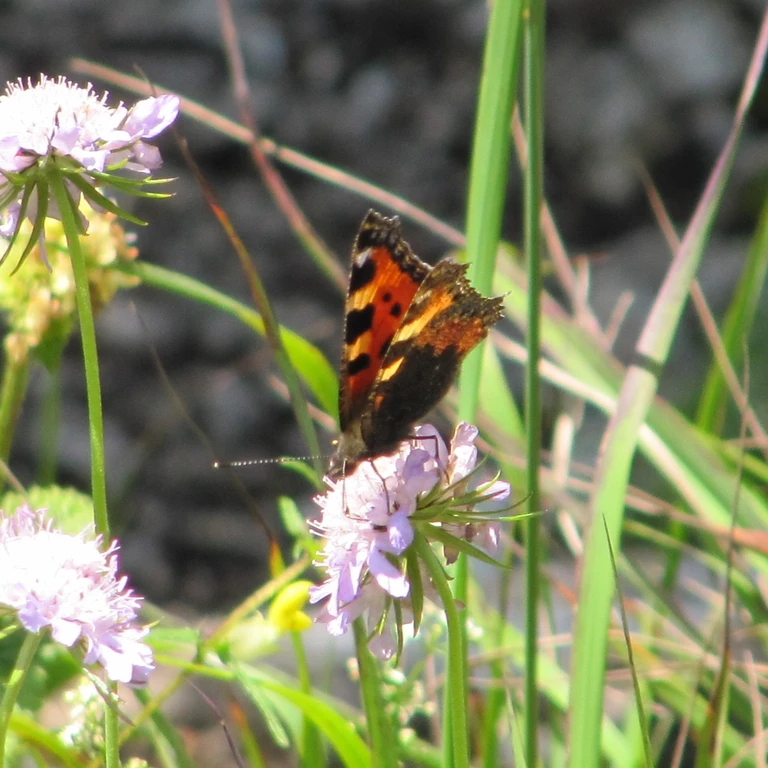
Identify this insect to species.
Aglais urticae
